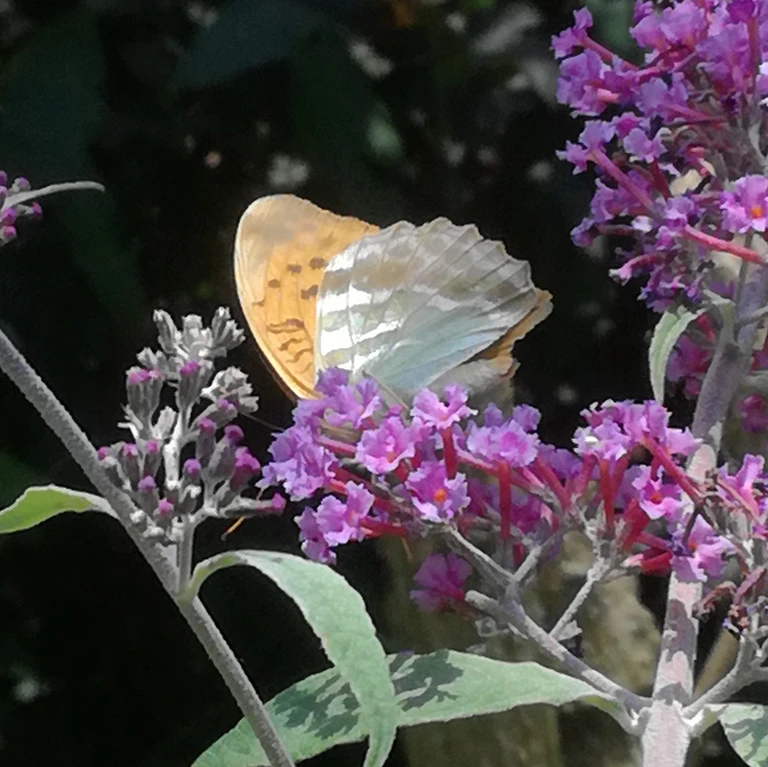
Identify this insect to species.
Argynnis paphia
